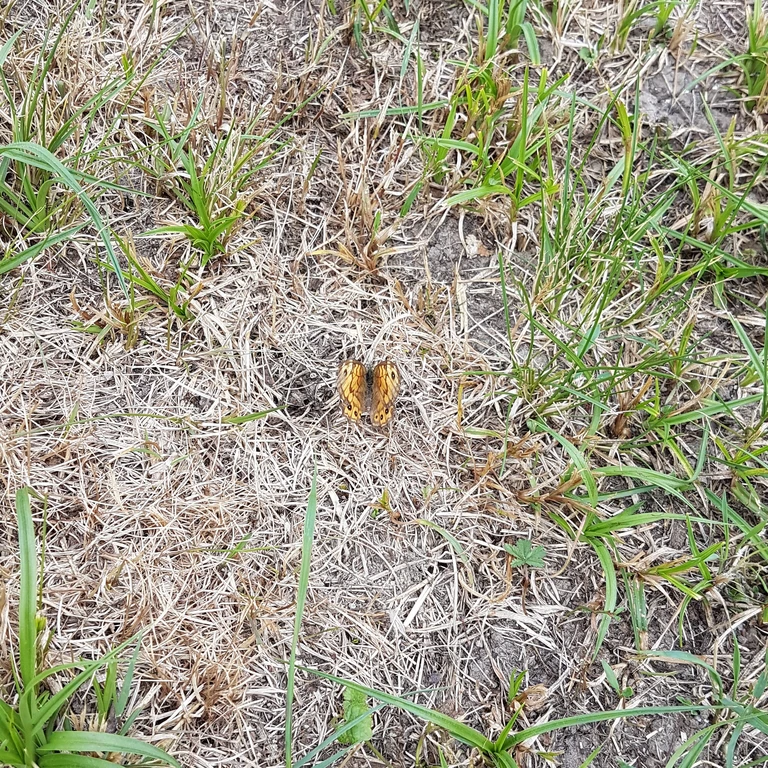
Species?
Lasiommata megera (also Pararge megera)
